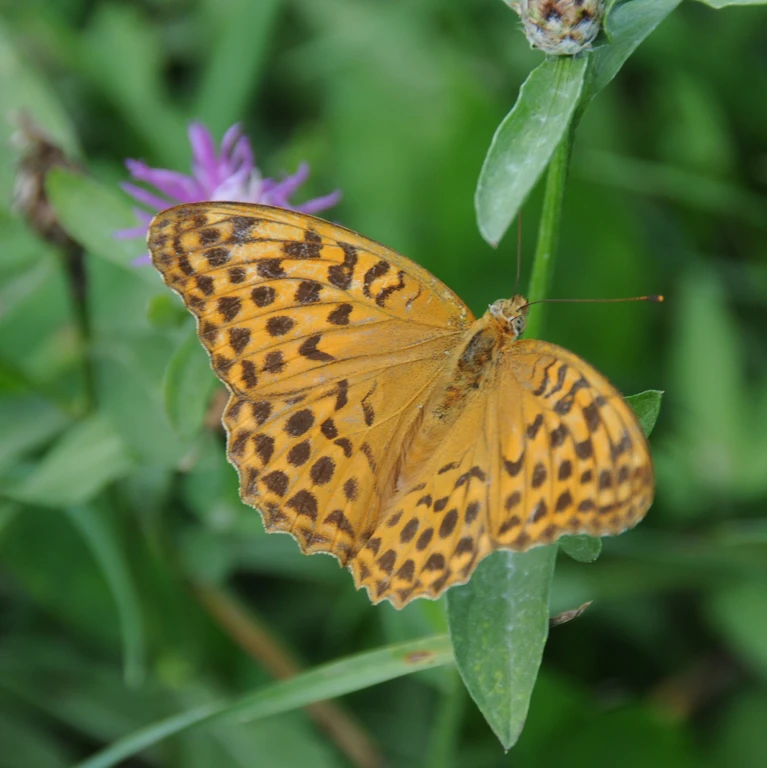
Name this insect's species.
Argynnis paphia
